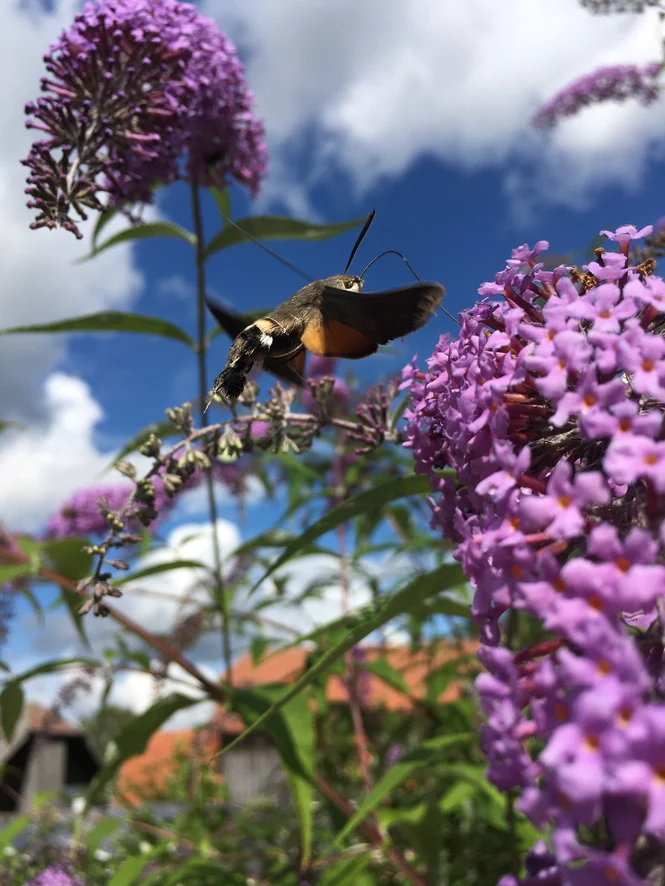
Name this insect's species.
Macroglossum stellatarum
